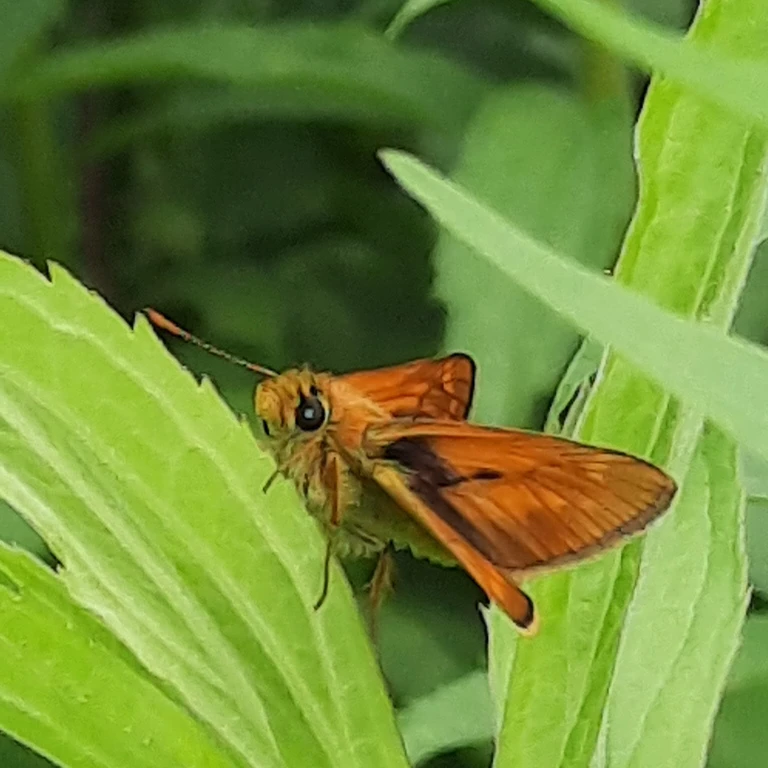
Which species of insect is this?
Ochlodes sylvanus (also Ochlodes venata)
